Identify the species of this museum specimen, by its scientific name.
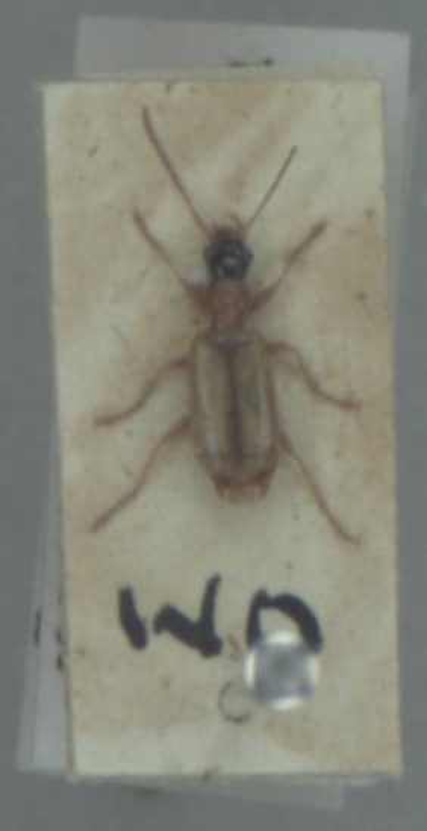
Demetrias atricapillus
